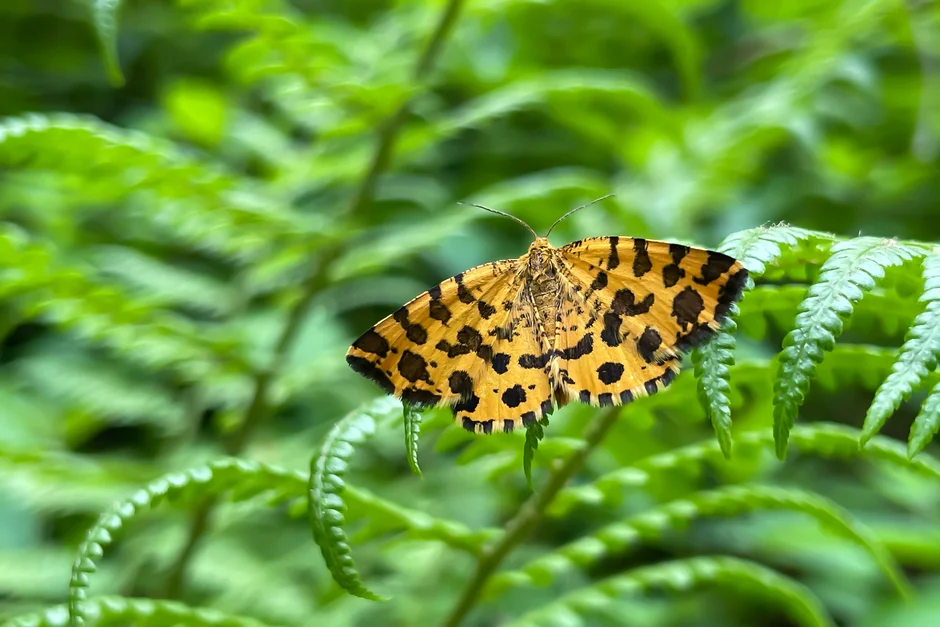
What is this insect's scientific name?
Pseudopanthera macularia
